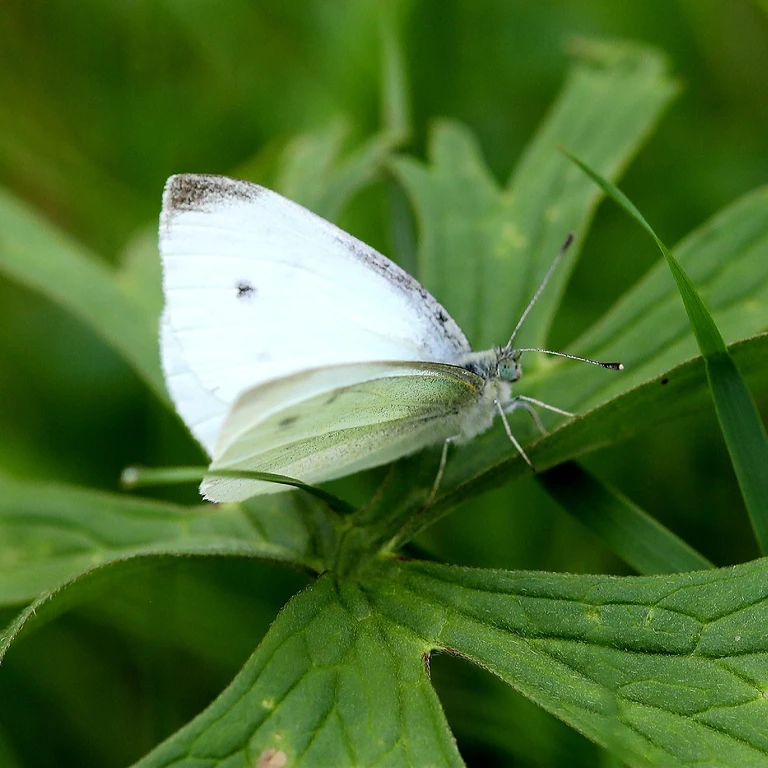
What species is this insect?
Pieris rapae
